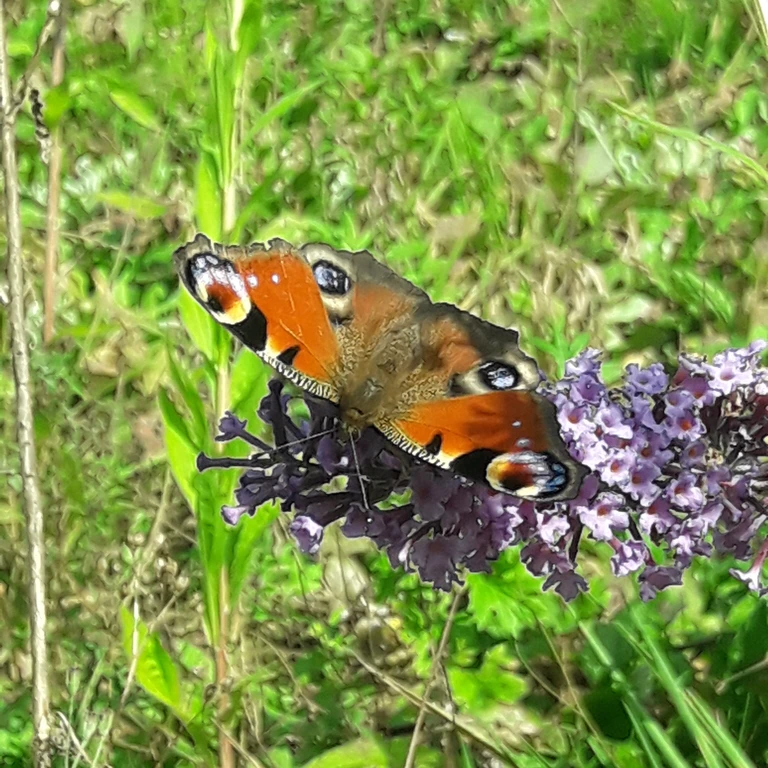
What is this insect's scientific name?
Aglais io
